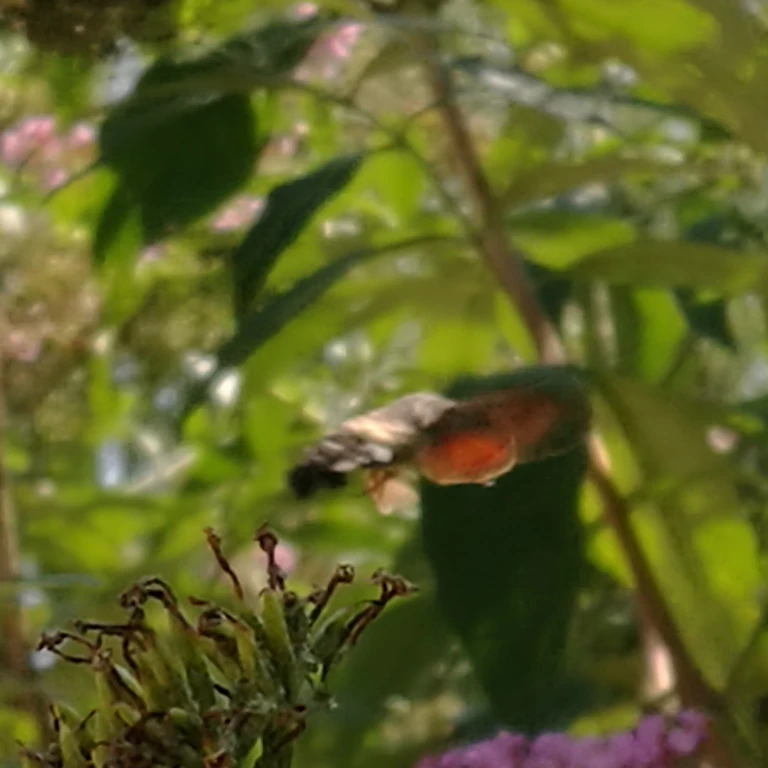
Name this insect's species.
Macroglossum stellatarum
